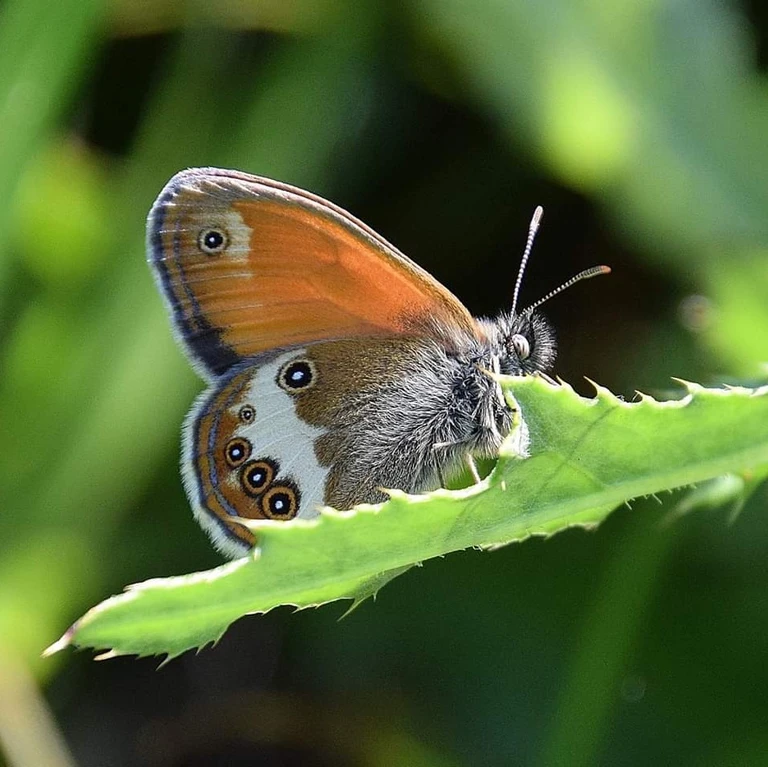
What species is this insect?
Coenonympha arcania
